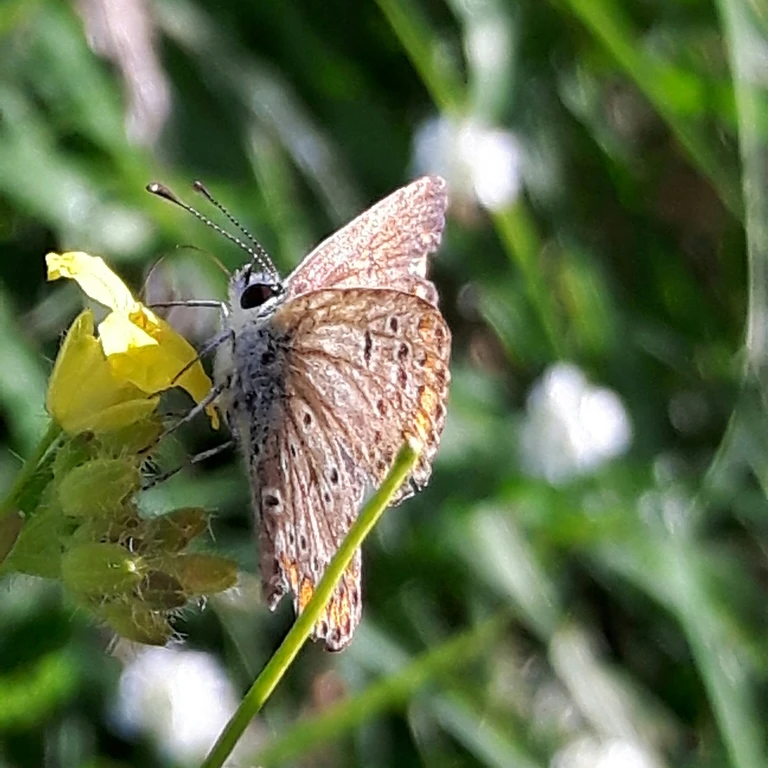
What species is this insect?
Aricia agestis/artaxerxes
